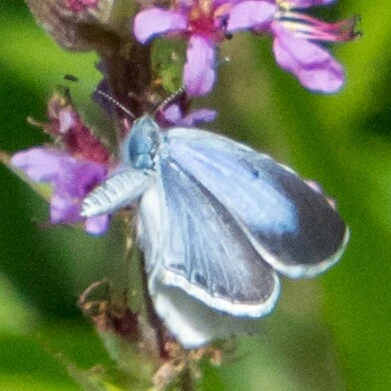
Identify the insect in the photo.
Celastrina argiolus
